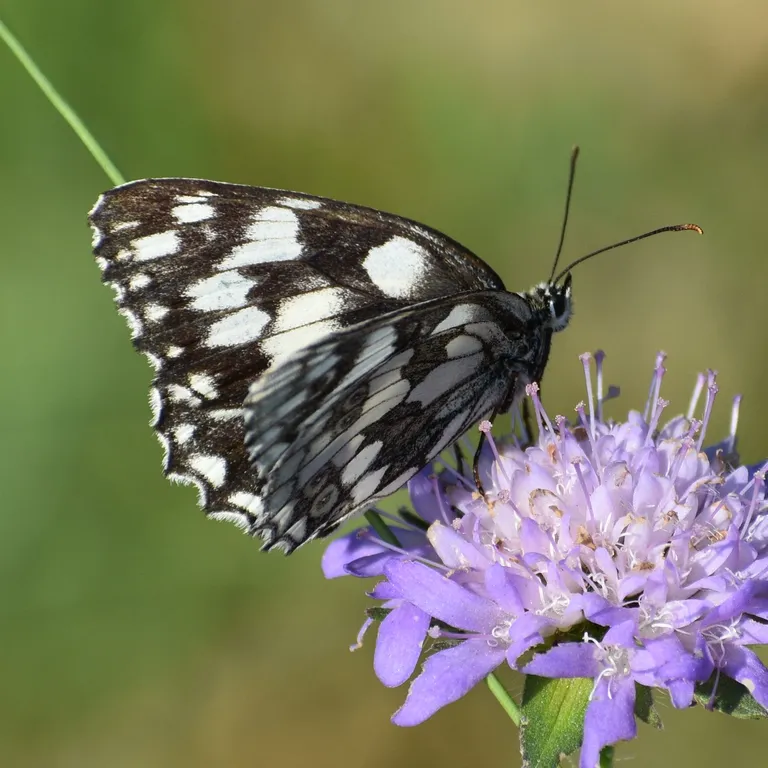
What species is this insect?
Melanargia galathea
